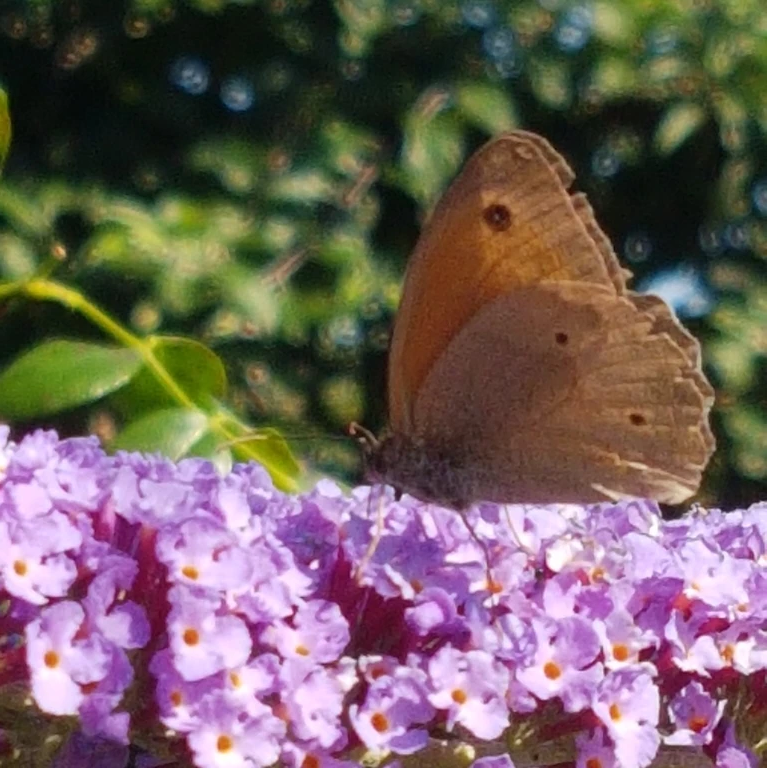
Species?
Maniola jurtina
